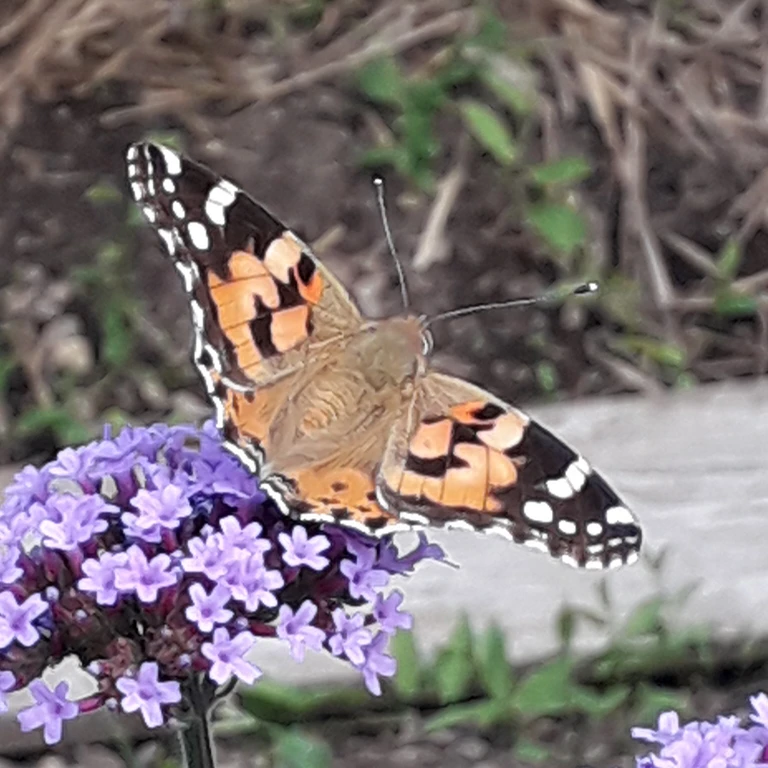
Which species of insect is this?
Vanessa cardui
